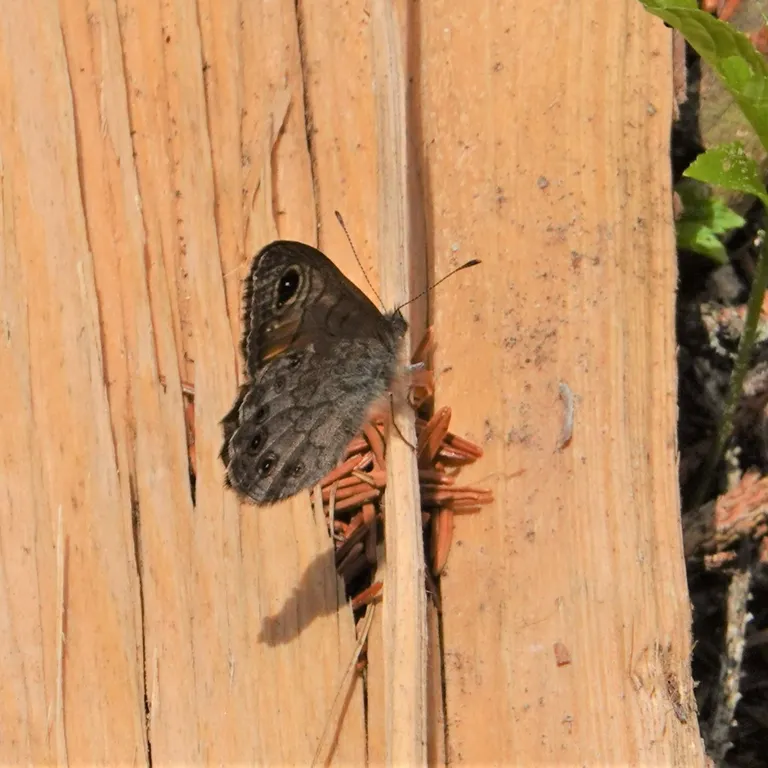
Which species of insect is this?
Lasiommata petropolitana (also Pararge petropolitana)
